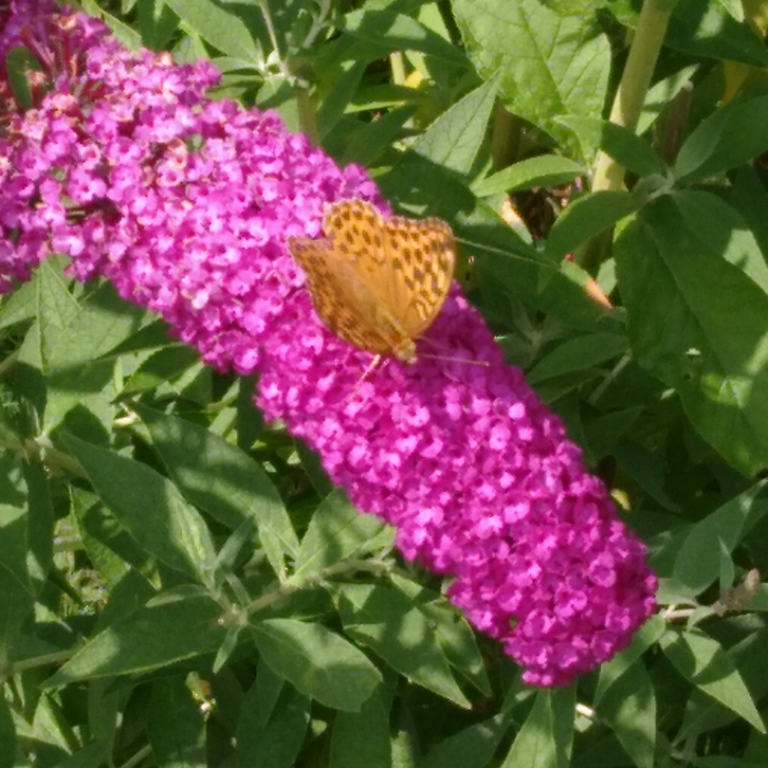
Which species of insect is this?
Argynnis paphia
